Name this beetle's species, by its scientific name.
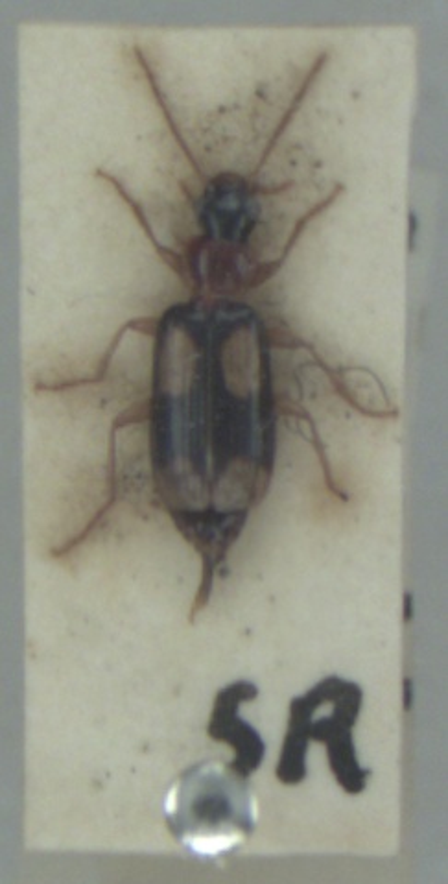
Dromius quadrimaculatus
